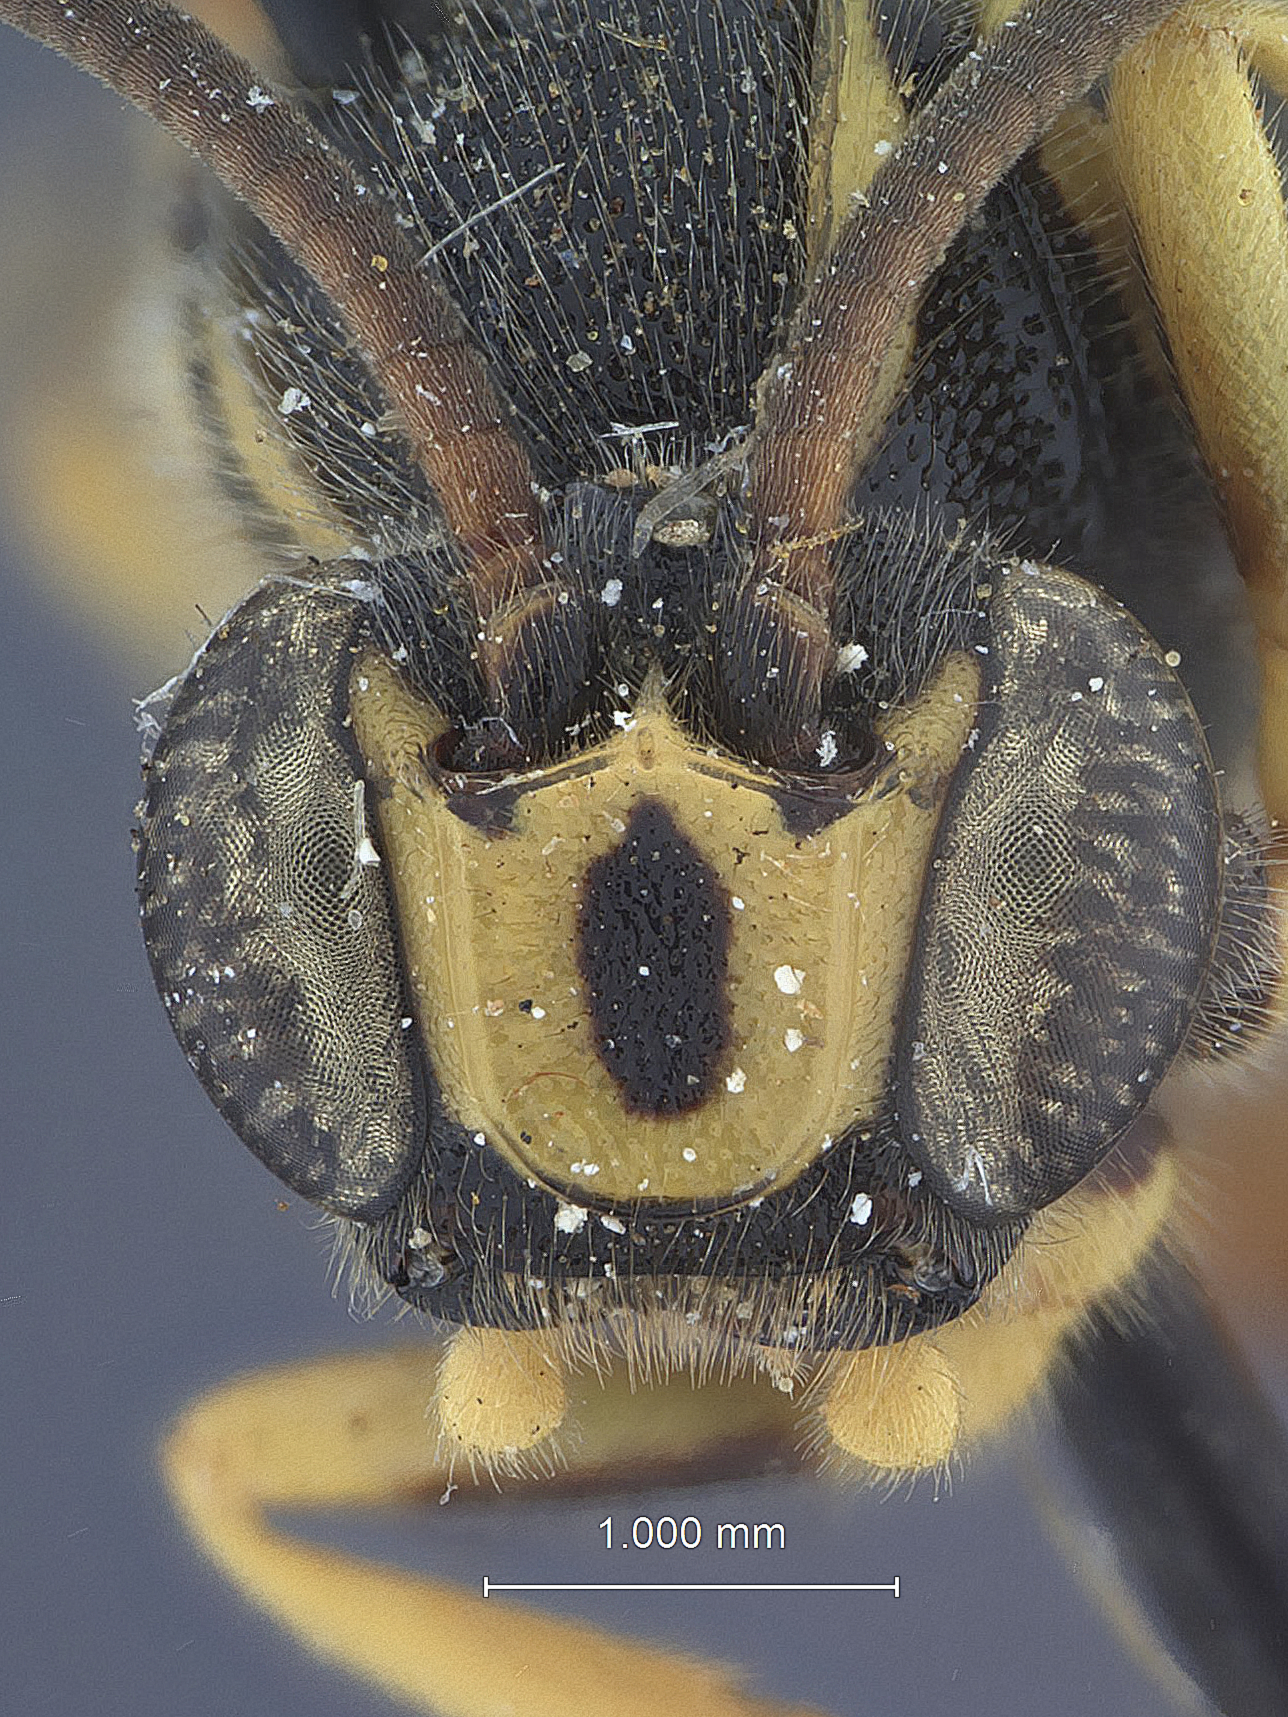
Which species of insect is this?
Metopius galbanens
